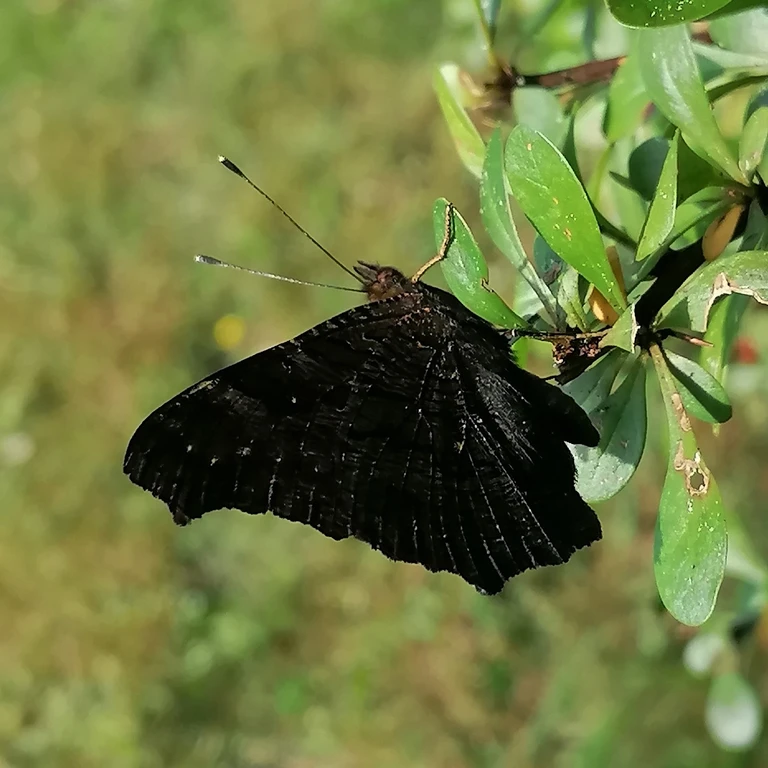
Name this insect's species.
Aglais io
